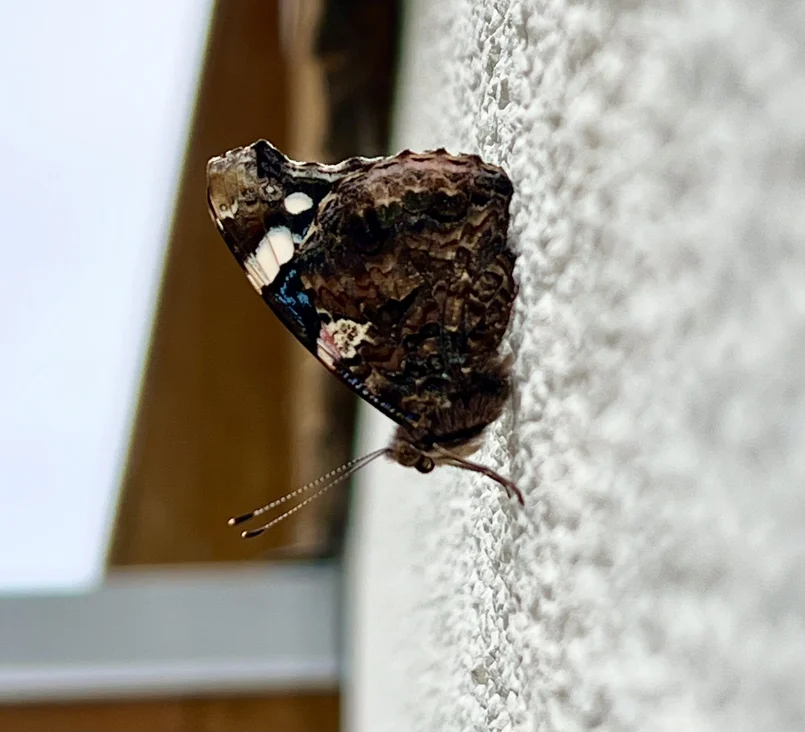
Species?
Vanessa atalanta
